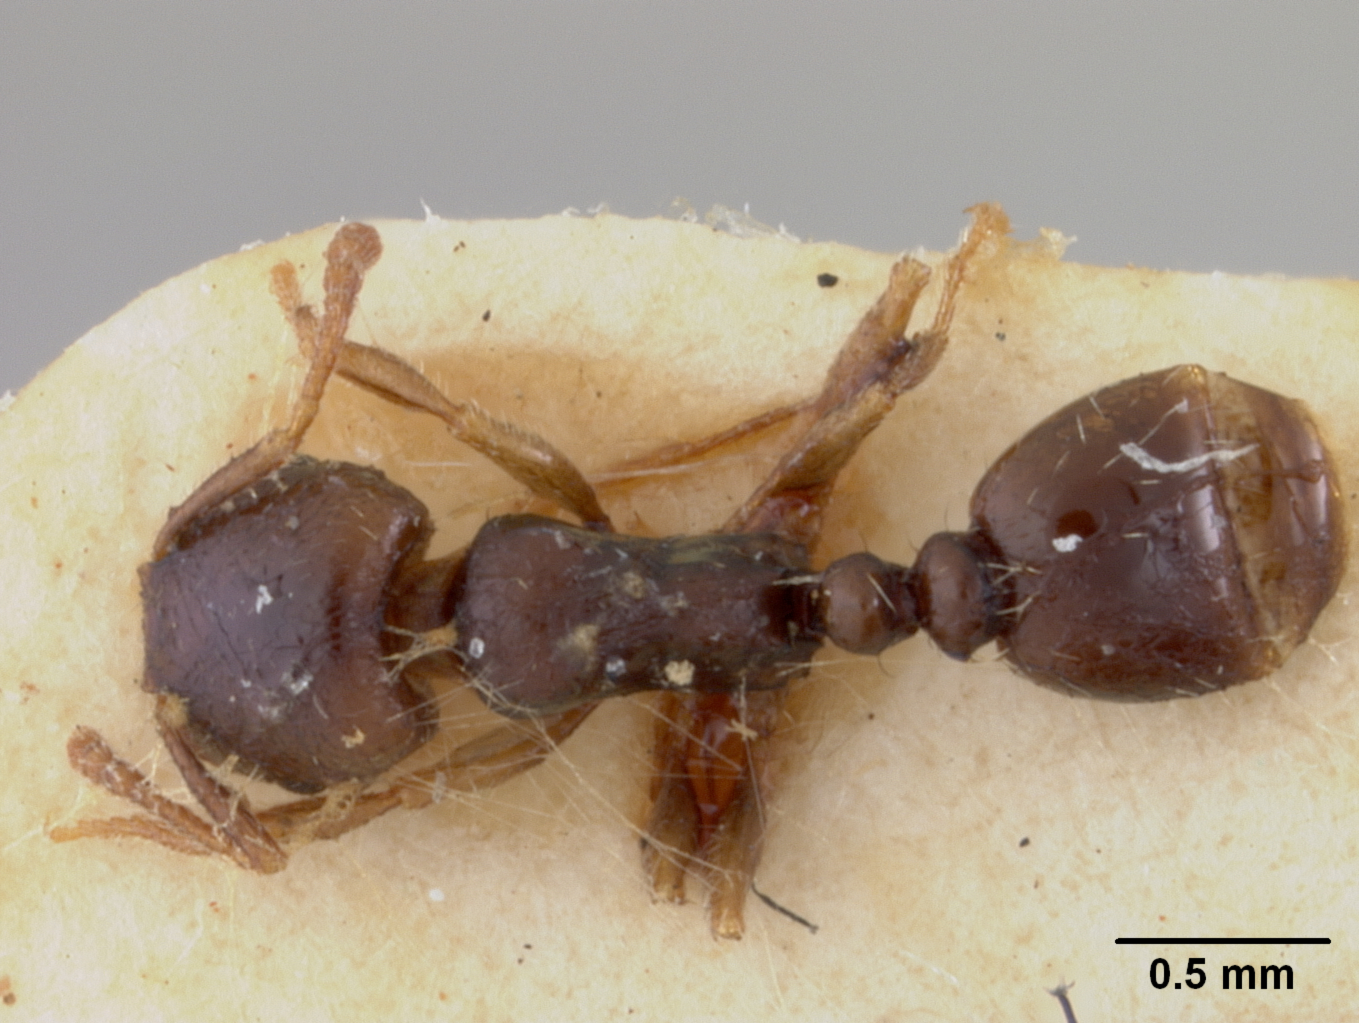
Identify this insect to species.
Tetramorium fezzanense
